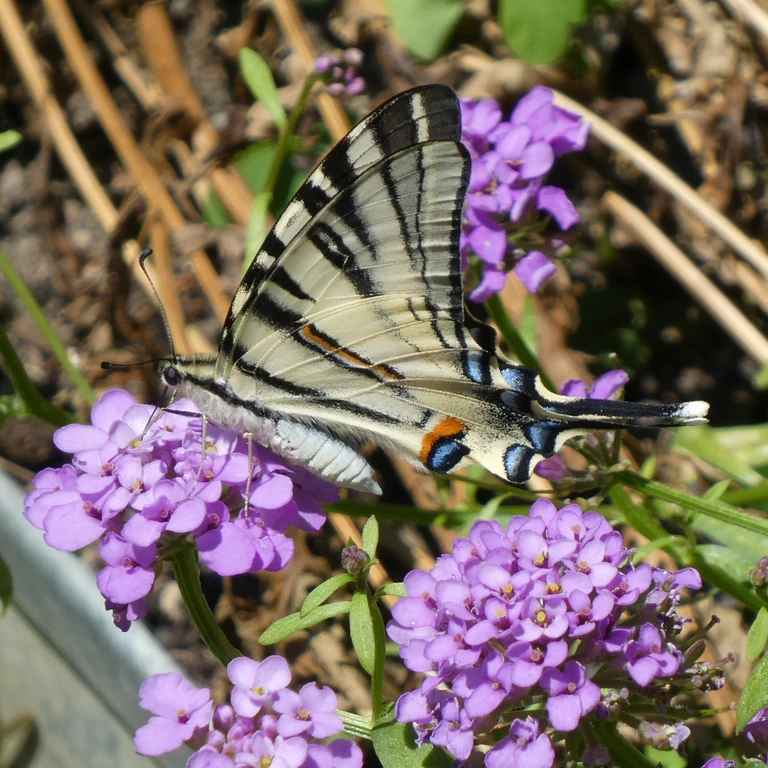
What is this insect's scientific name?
Iphiclides podalirius
